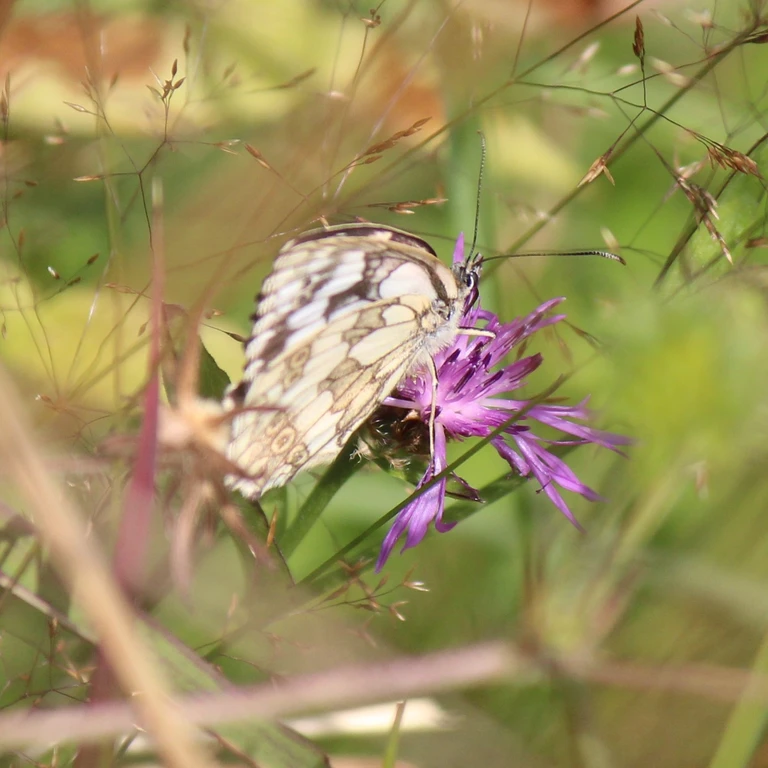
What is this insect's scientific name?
Melanargia galathea
